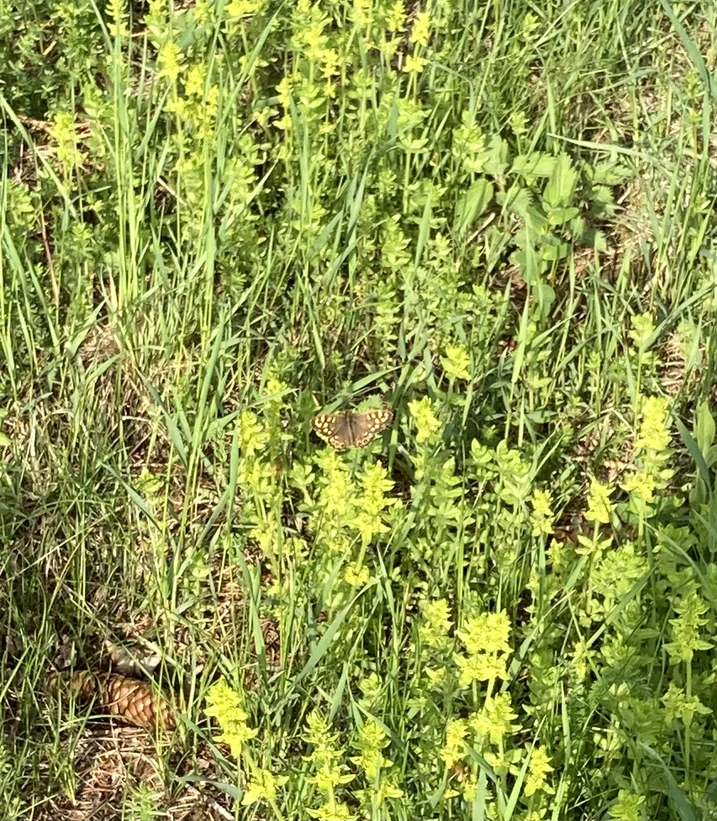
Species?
Pararge aegeria
